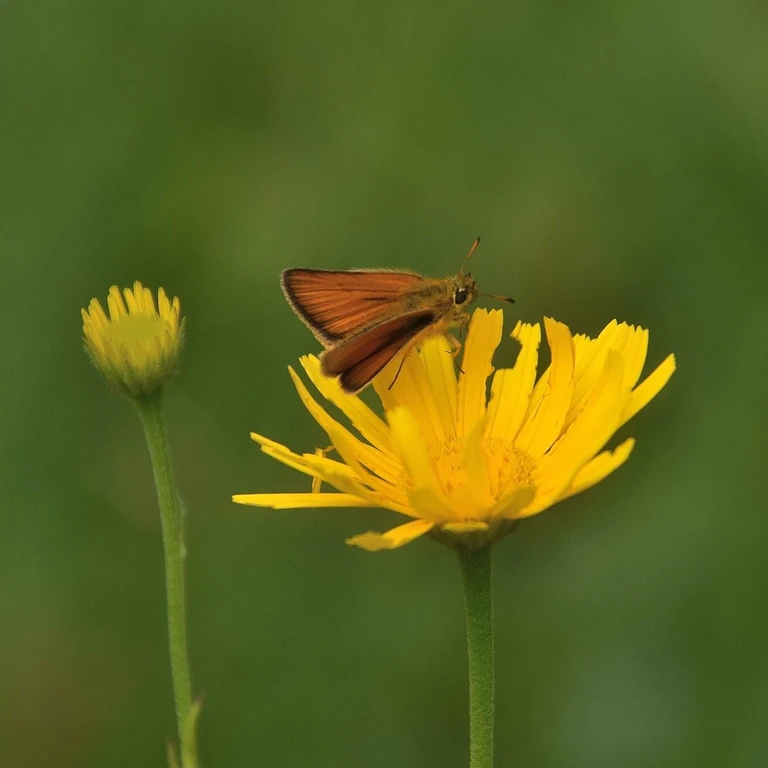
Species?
Thymelicus lineola
